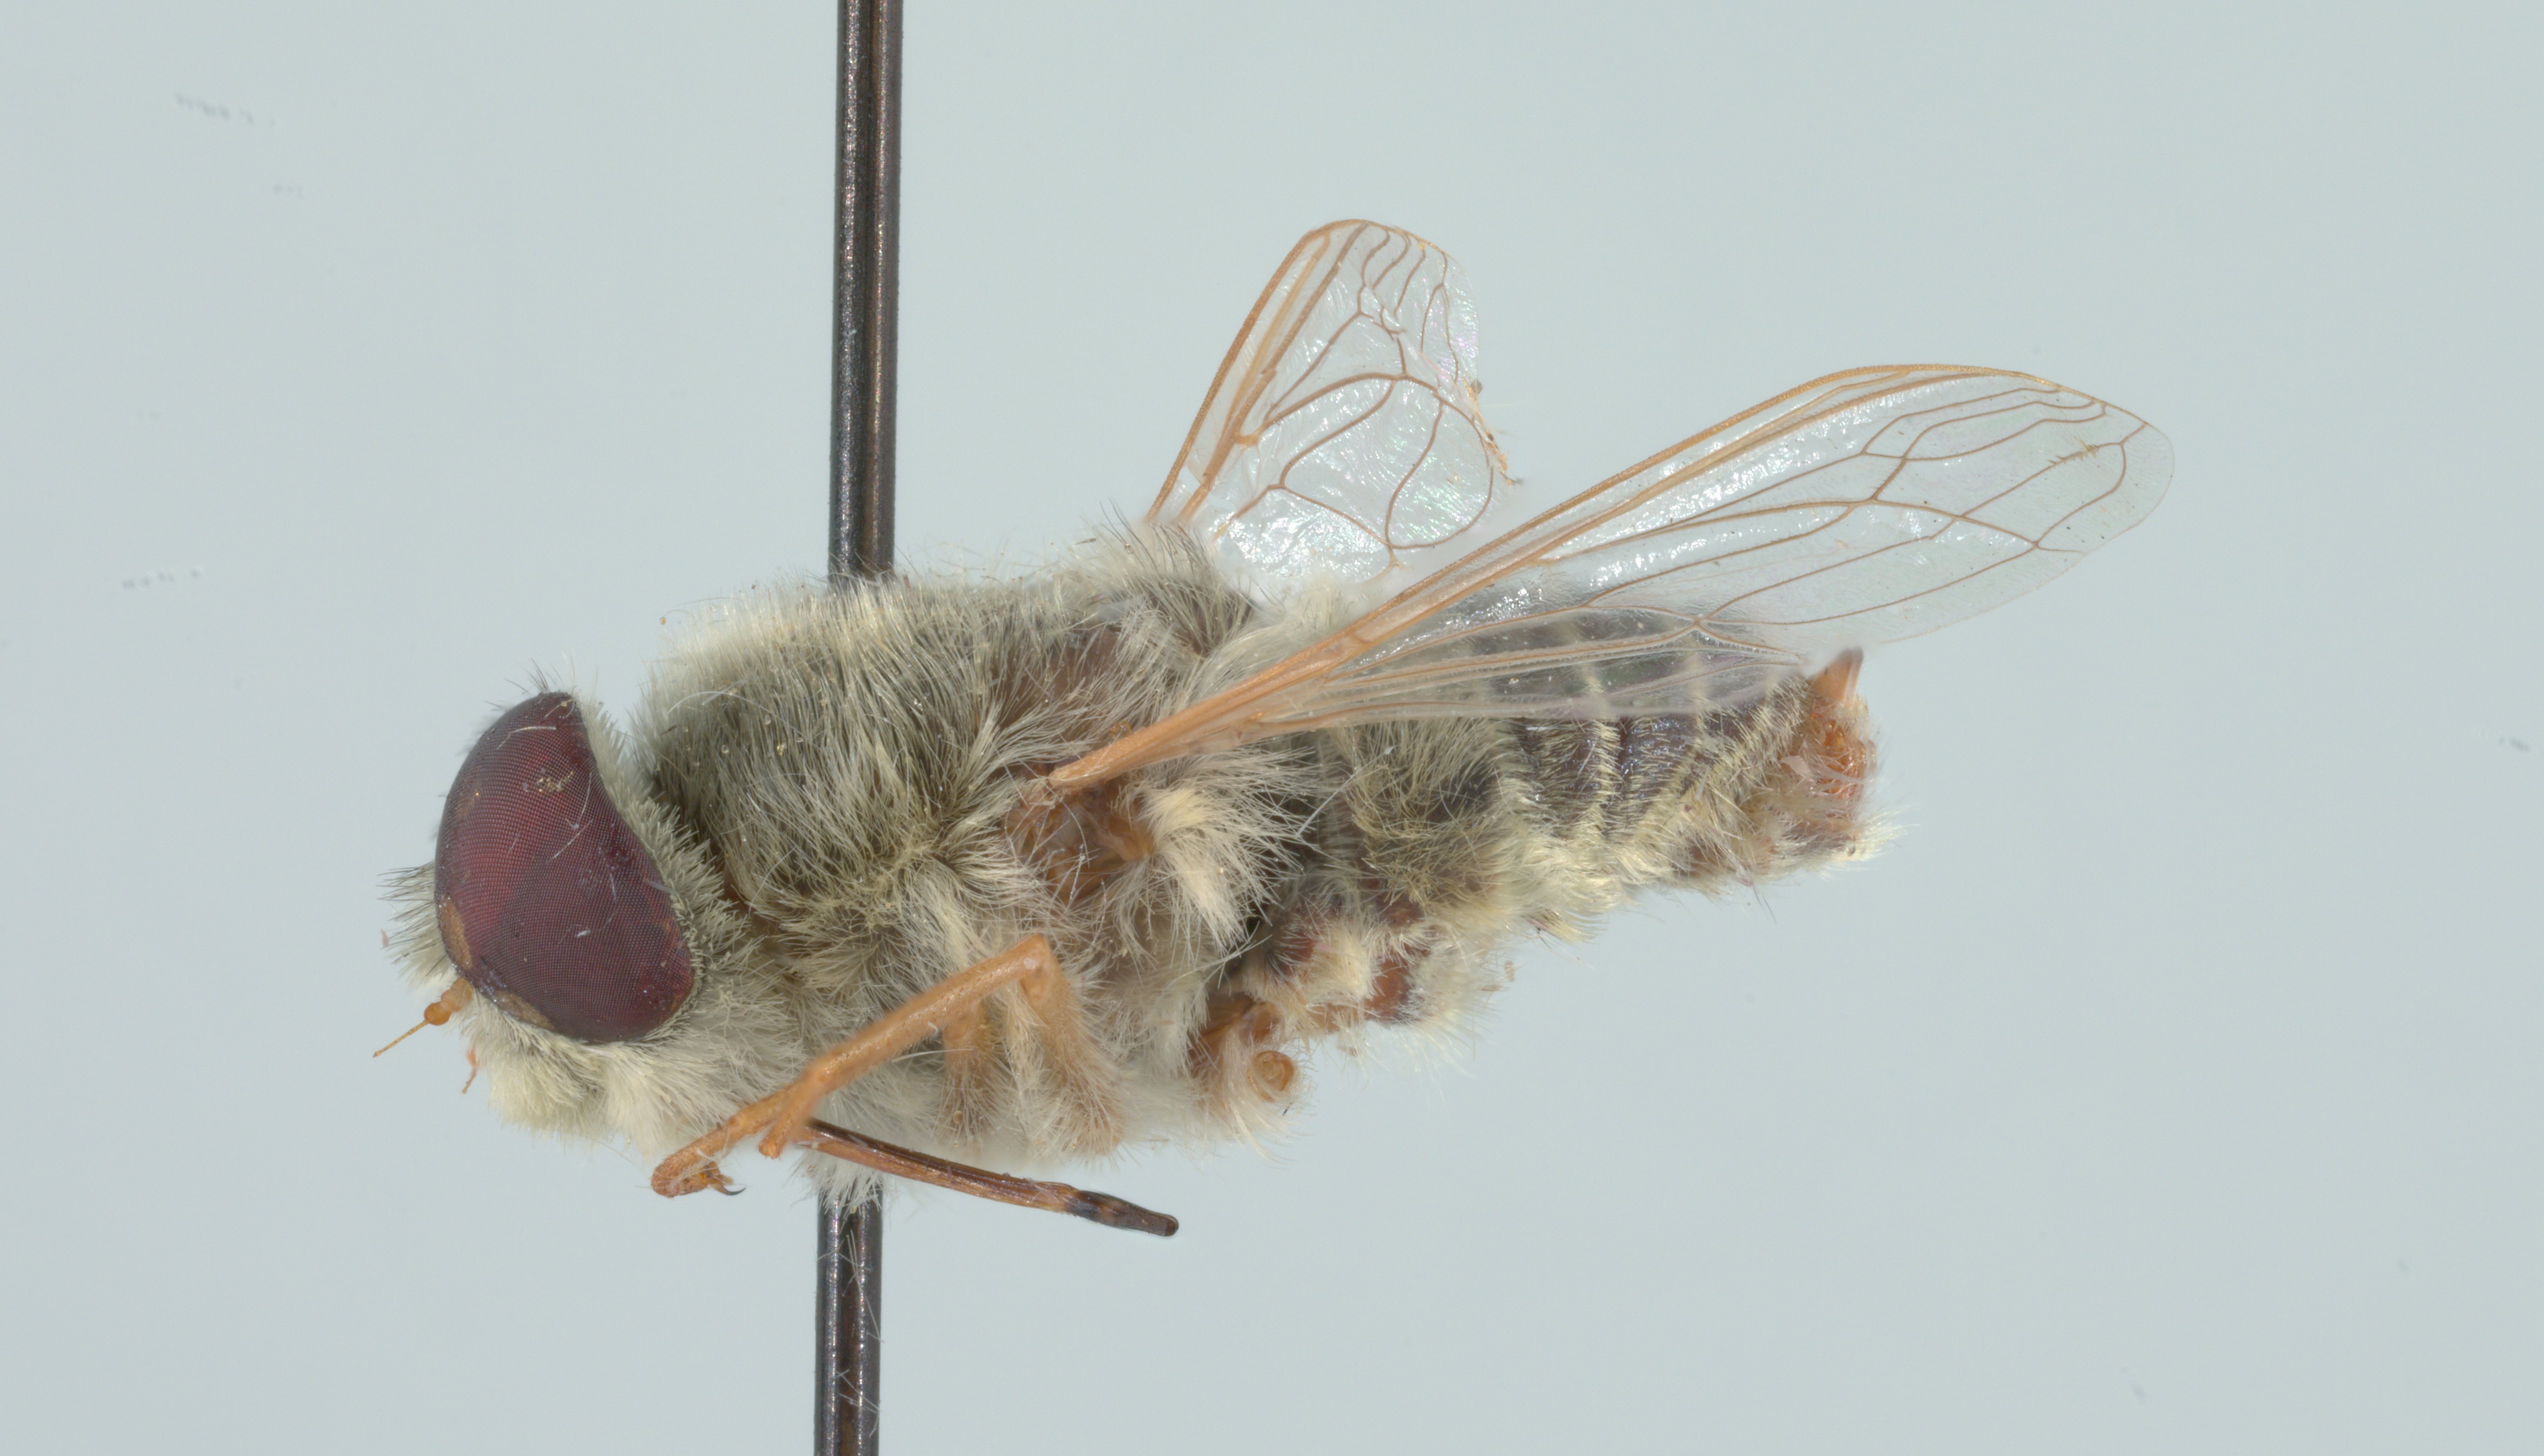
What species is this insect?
Neorhynchocephalus sackenii
